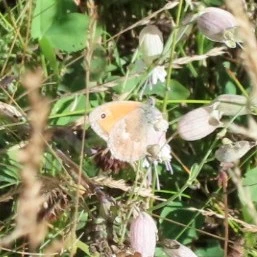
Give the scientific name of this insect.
Coenonympha pamphilus
